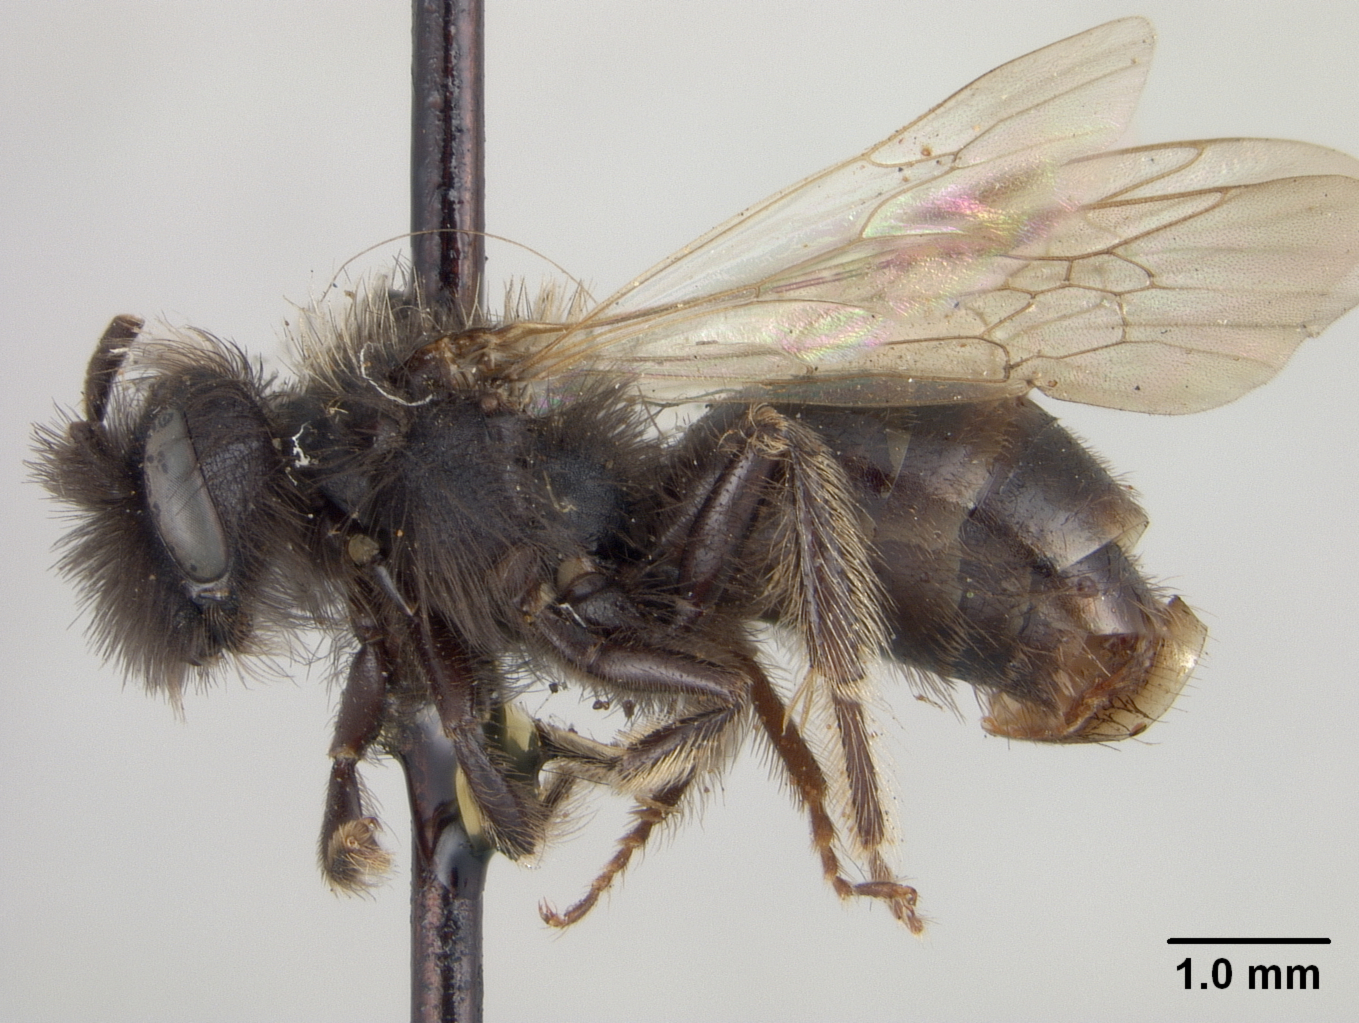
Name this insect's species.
Cilissa nigrihirta
